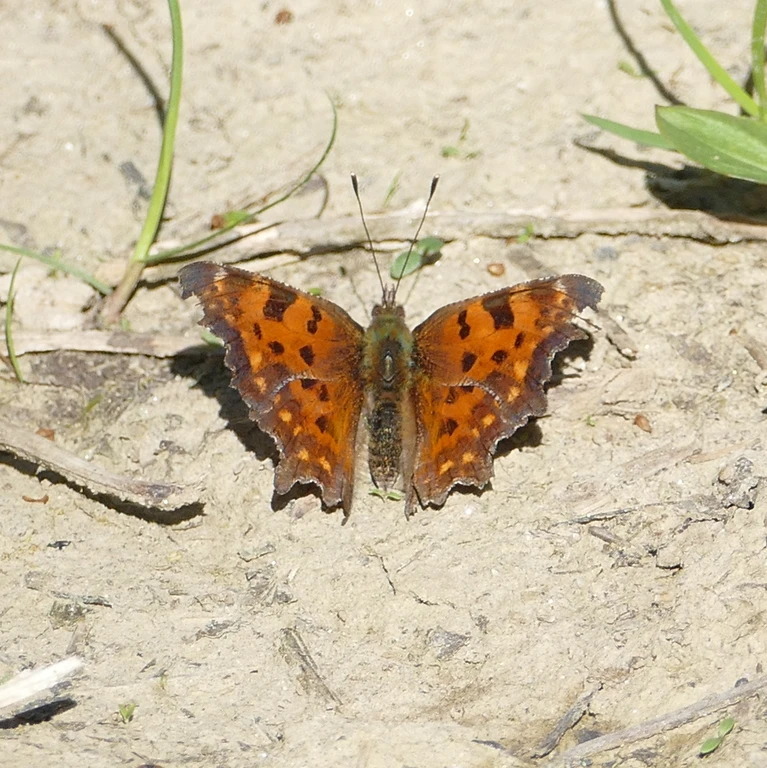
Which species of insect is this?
Polygonia c-album
